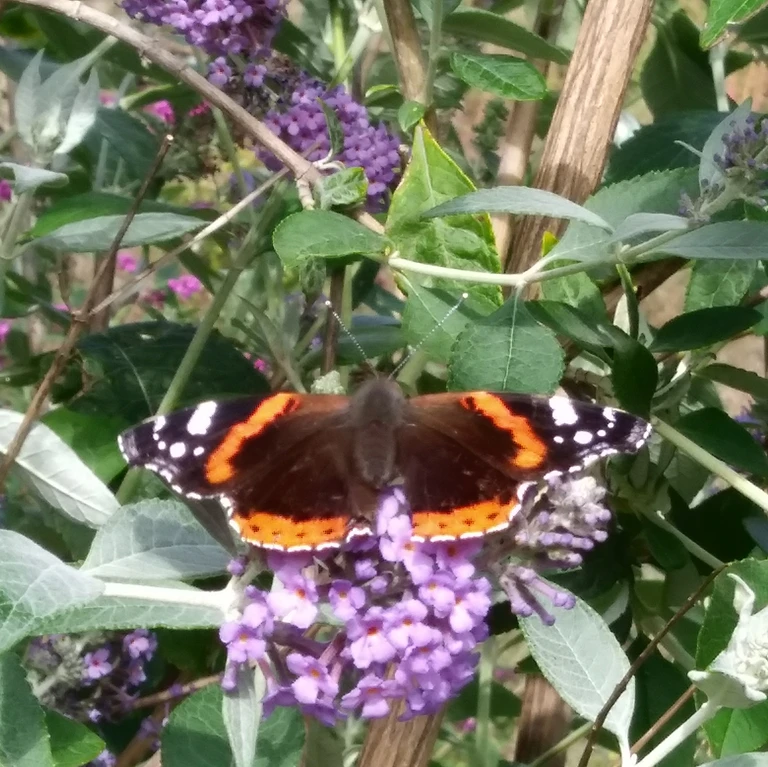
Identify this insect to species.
Vanessa atalanta
